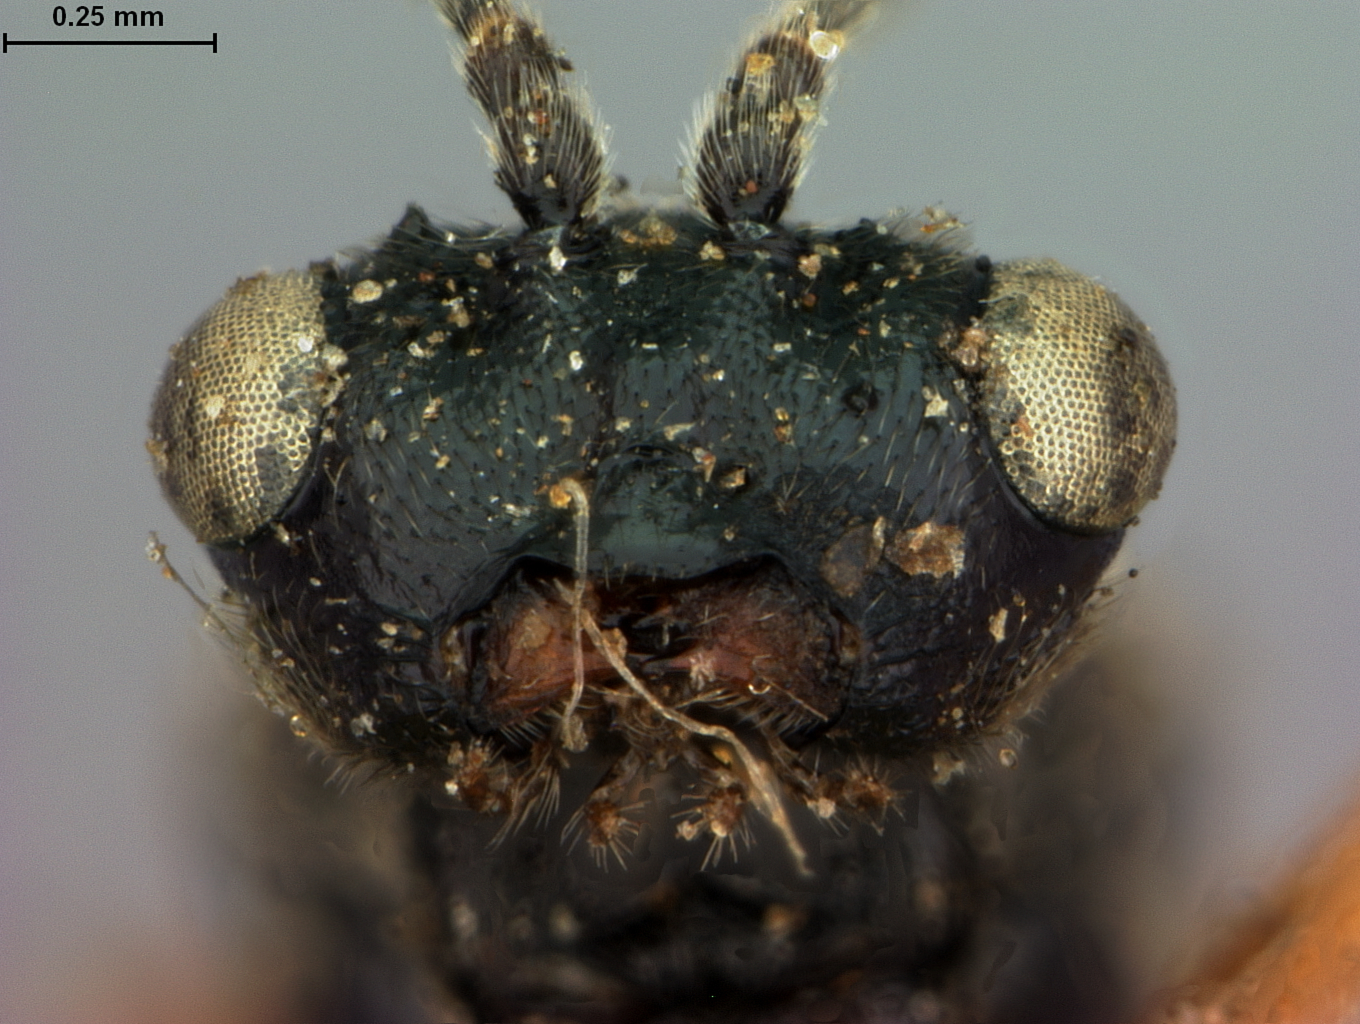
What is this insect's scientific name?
Rhodites occidentalis
